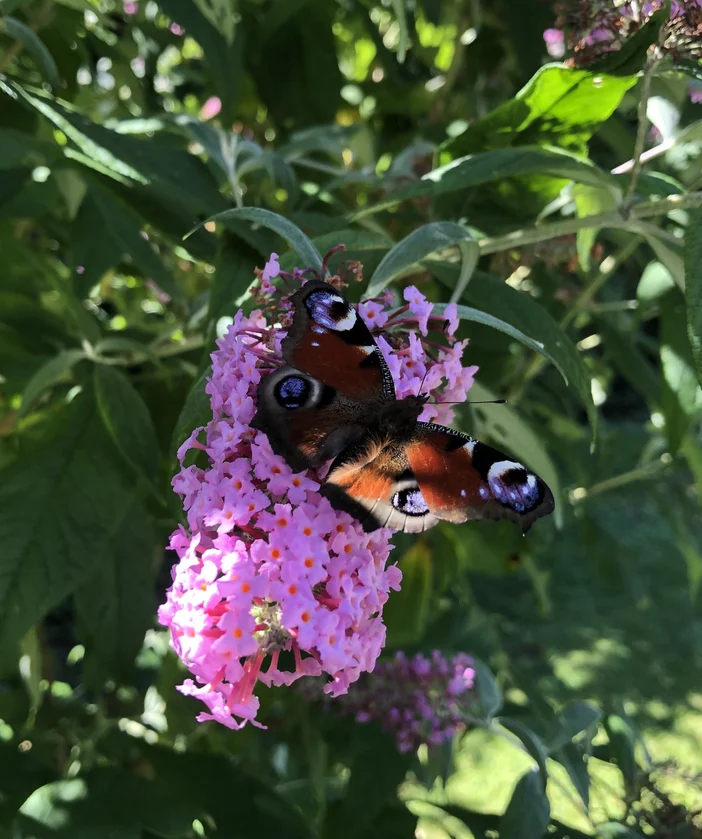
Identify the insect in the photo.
Aglais io
